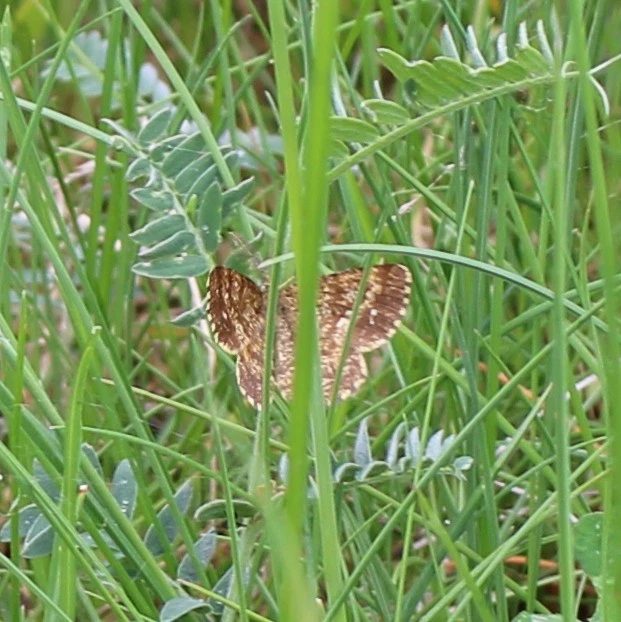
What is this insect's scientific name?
Ematurga atomaria
